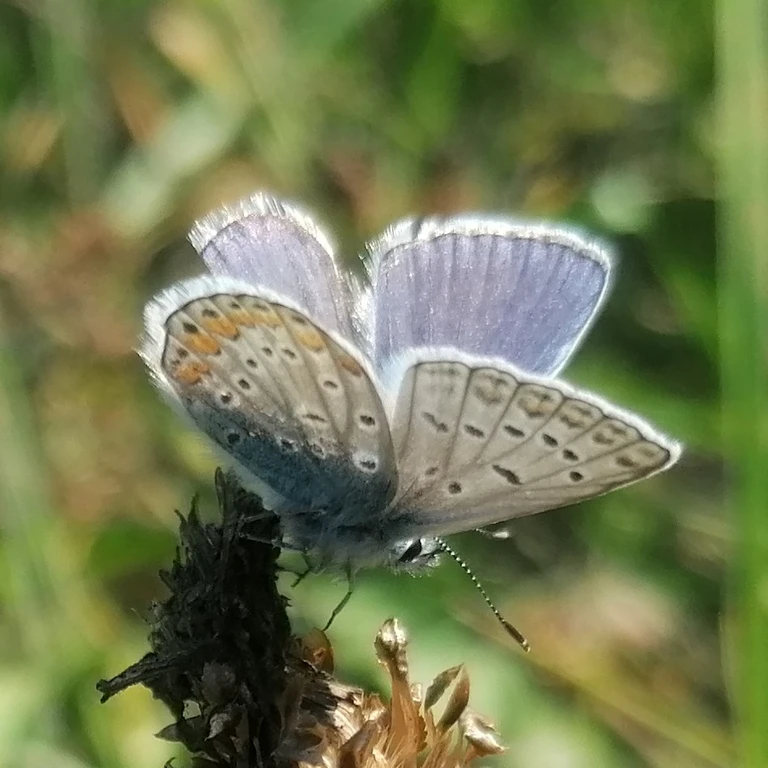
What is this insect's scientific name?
Polyommatus icarus
